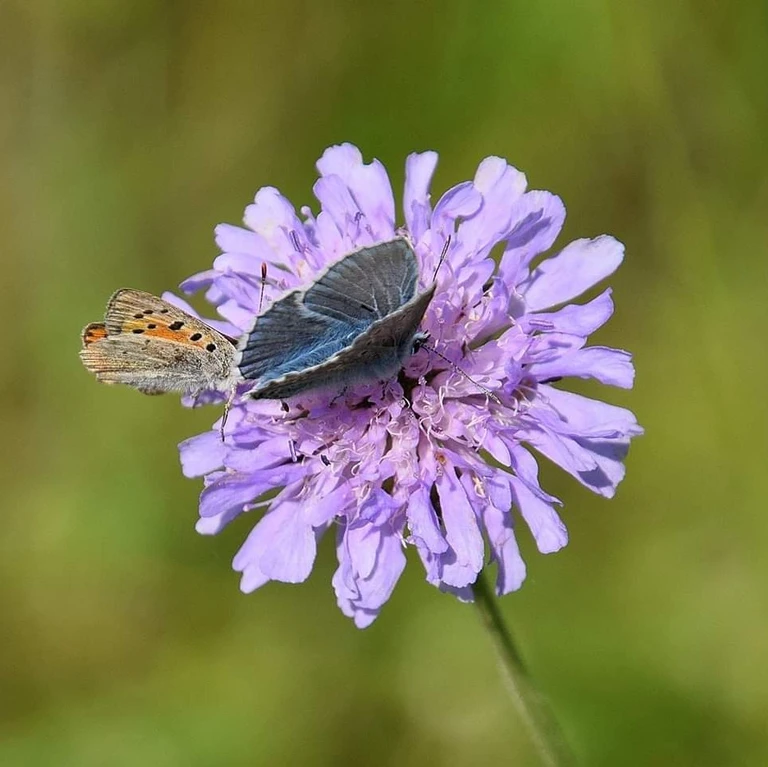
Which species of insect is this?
Polyommatus icarus
